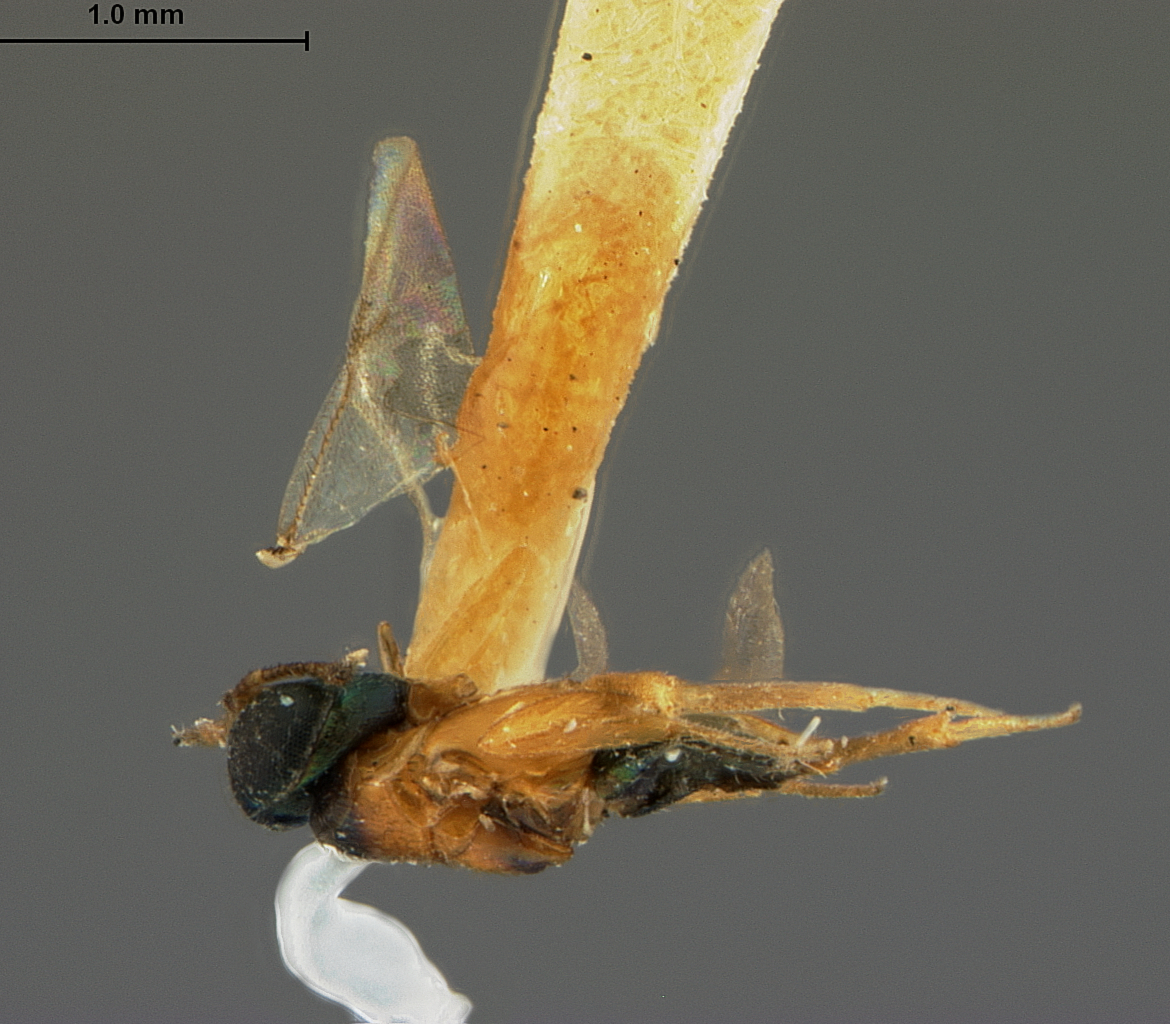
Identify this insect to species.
Tachardiaephagus thoracicus
